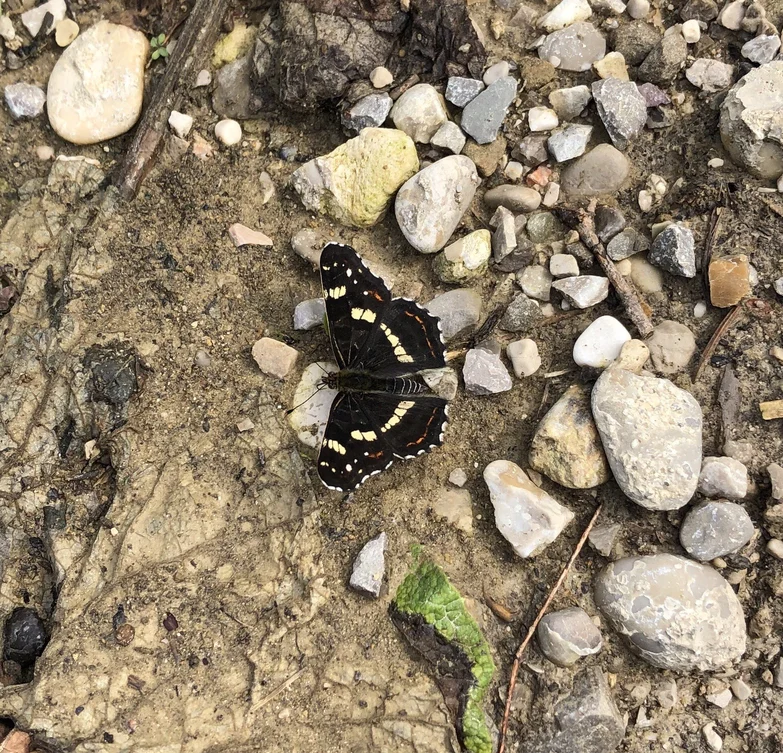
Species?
Araschnia levana
